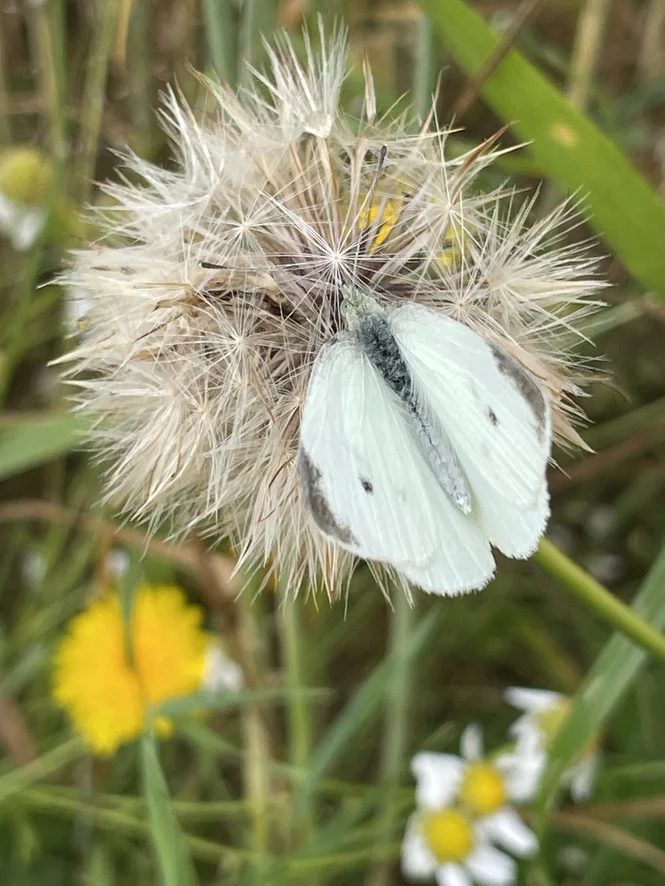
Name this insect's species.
Pieris rapae
